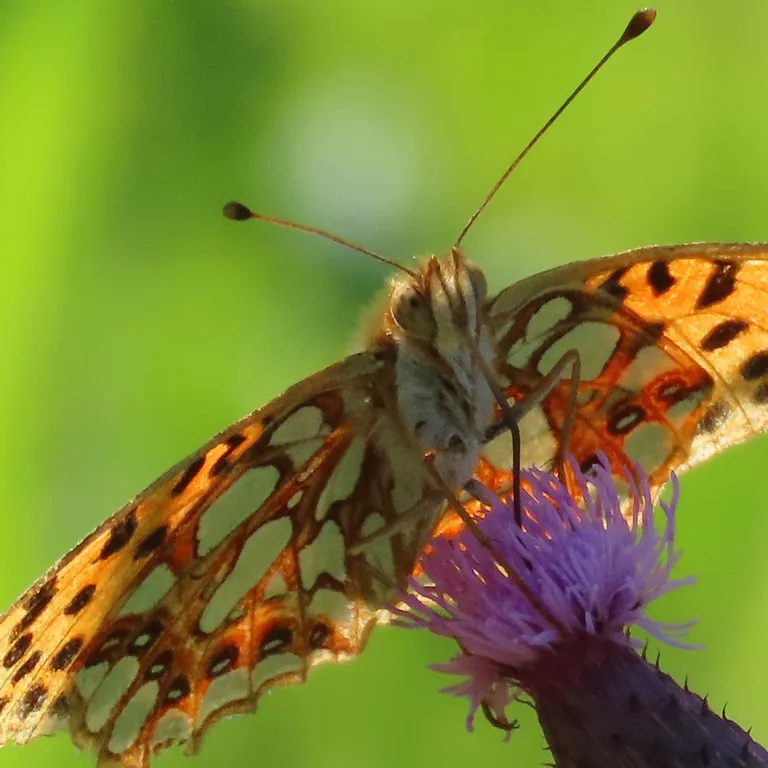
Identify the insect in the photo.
Issoria lathonia
